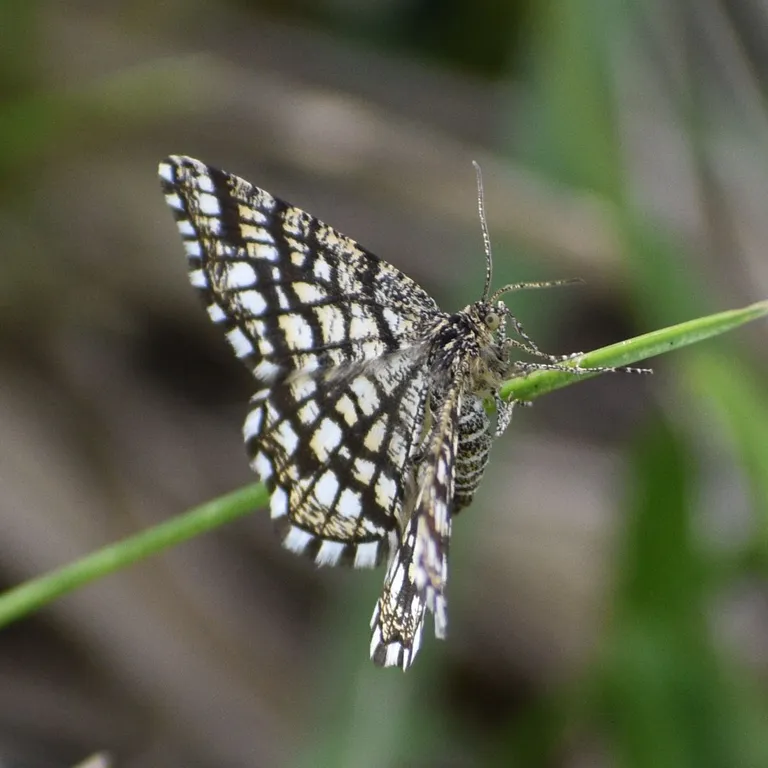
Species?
Chiasmia clathrata
